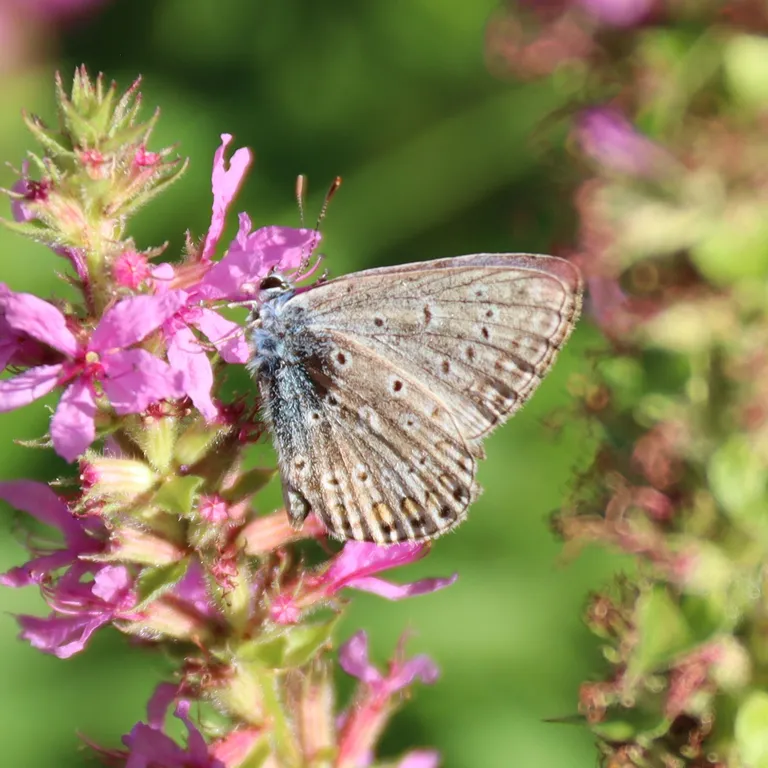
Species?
Polyommatus icarus
